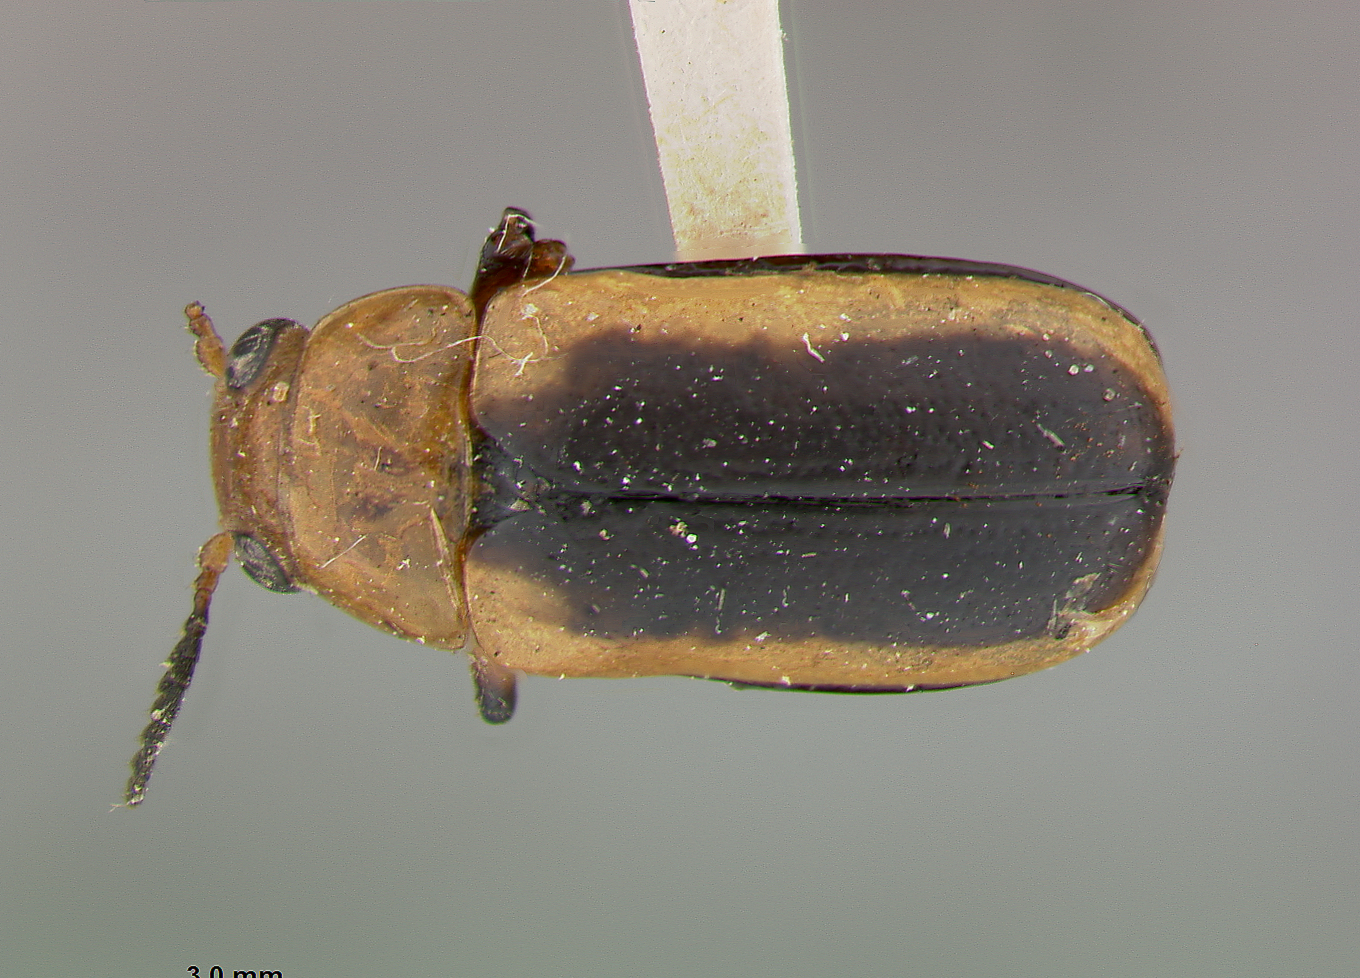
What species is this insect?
Rhopalophora angustata
